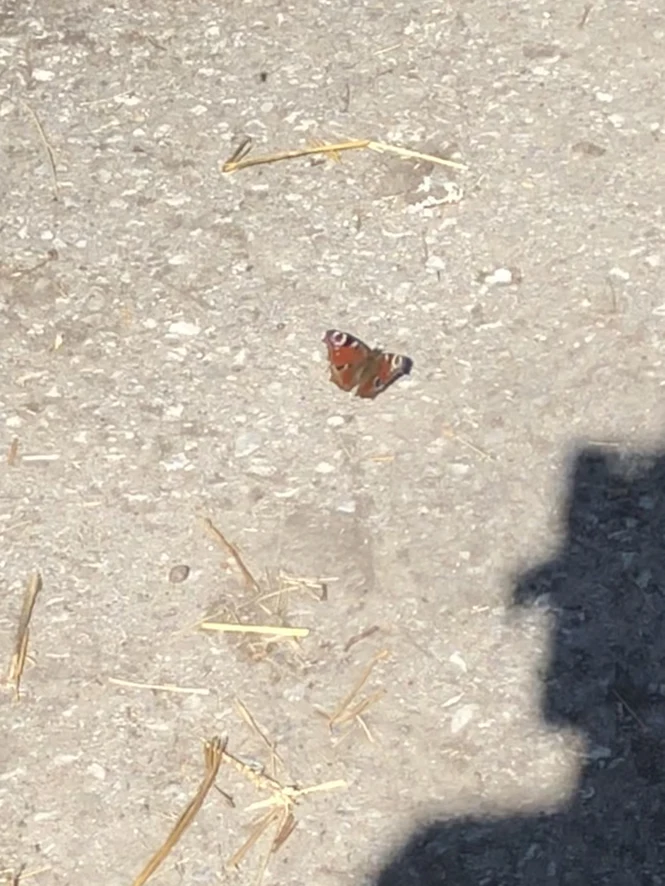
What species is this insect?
Aglais io
